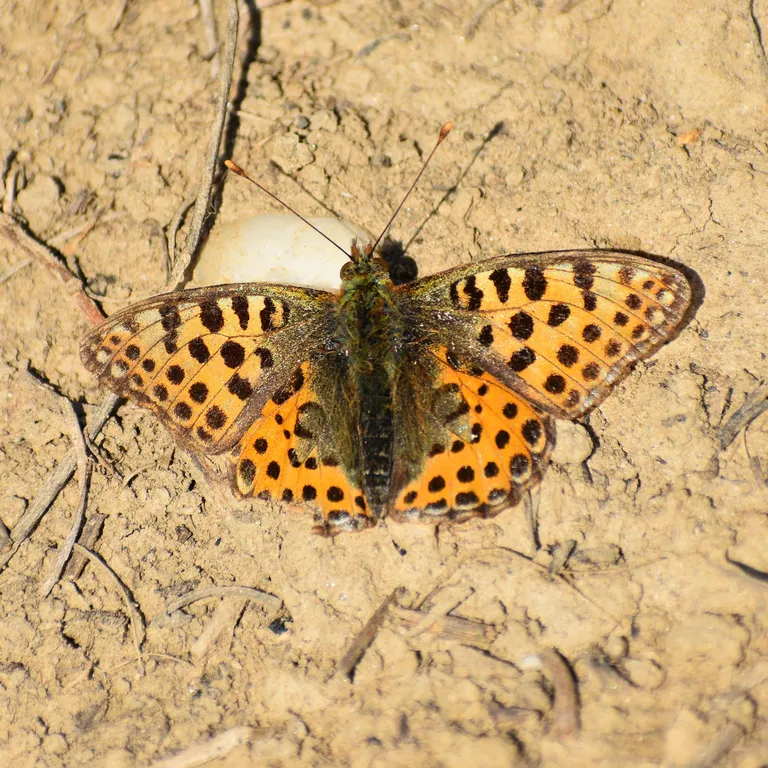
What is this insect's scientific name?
Issoria lathonia
